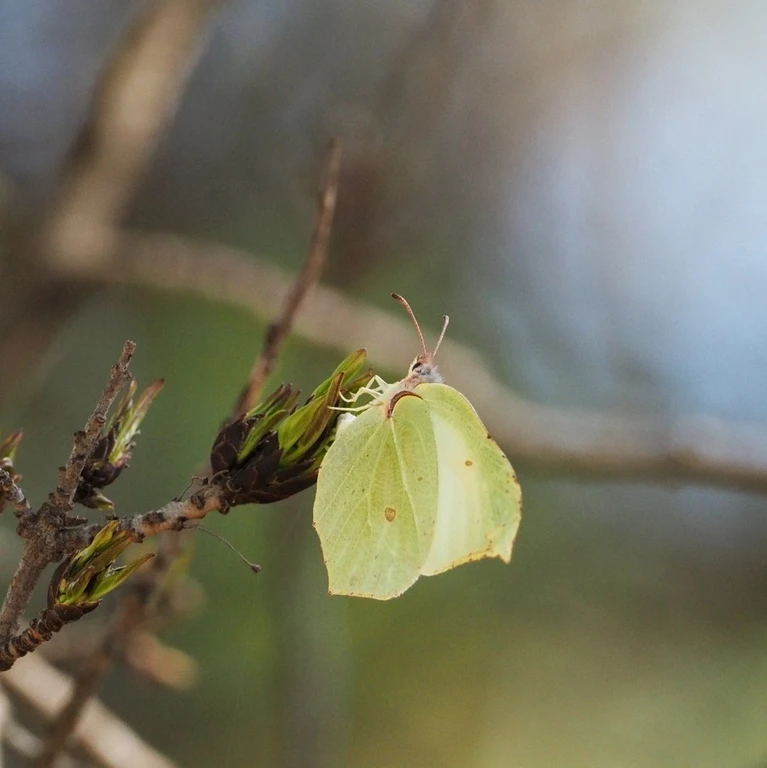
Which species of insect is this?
Gonepteryx rhamni
